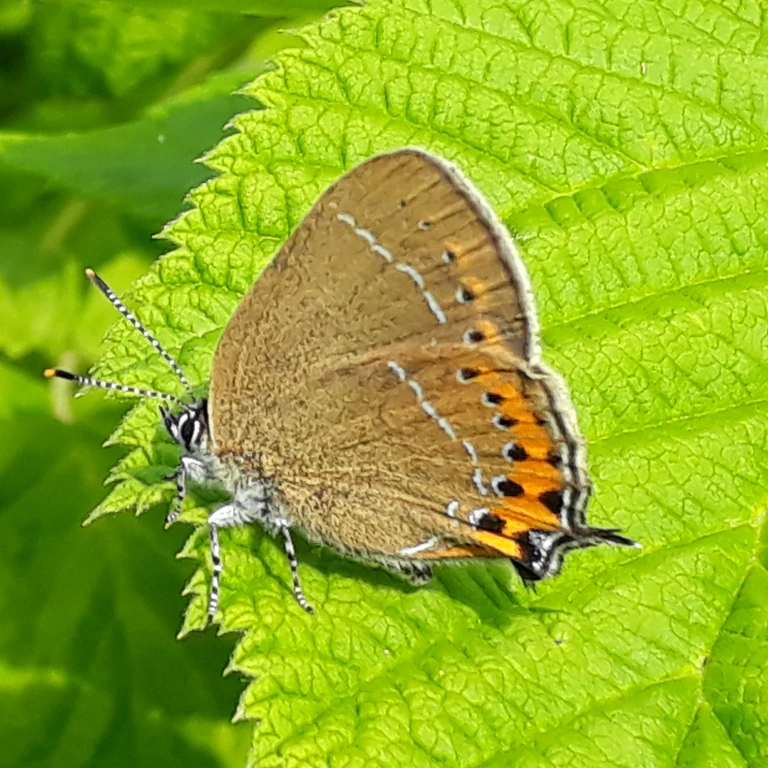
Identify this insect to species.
Satyrium pruni (also Fixsenia pruni)
